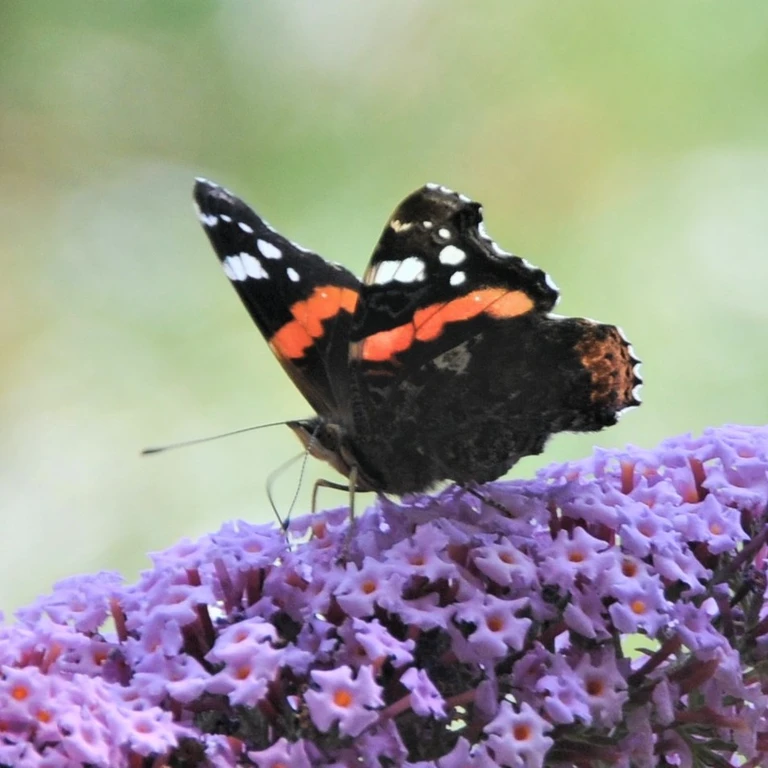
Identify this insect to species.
Vanessa atalanta
